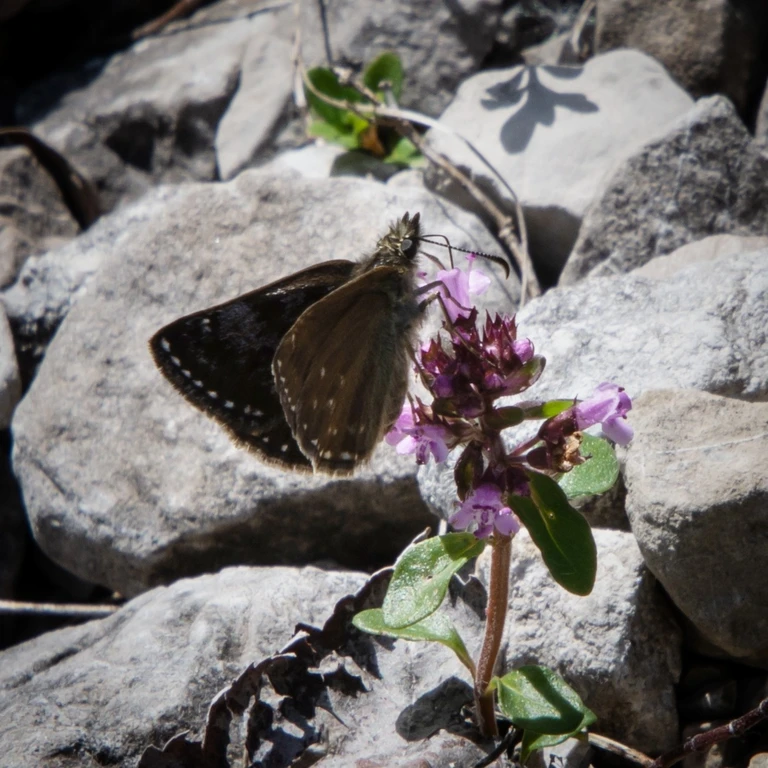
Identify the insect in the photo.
Erynnis tages
